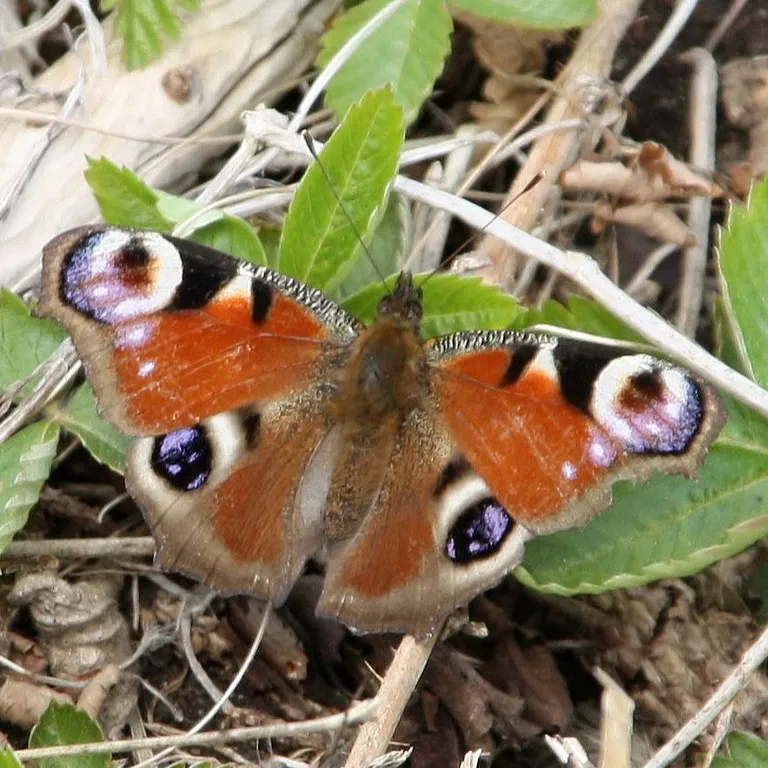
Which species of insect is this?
Aglais io
